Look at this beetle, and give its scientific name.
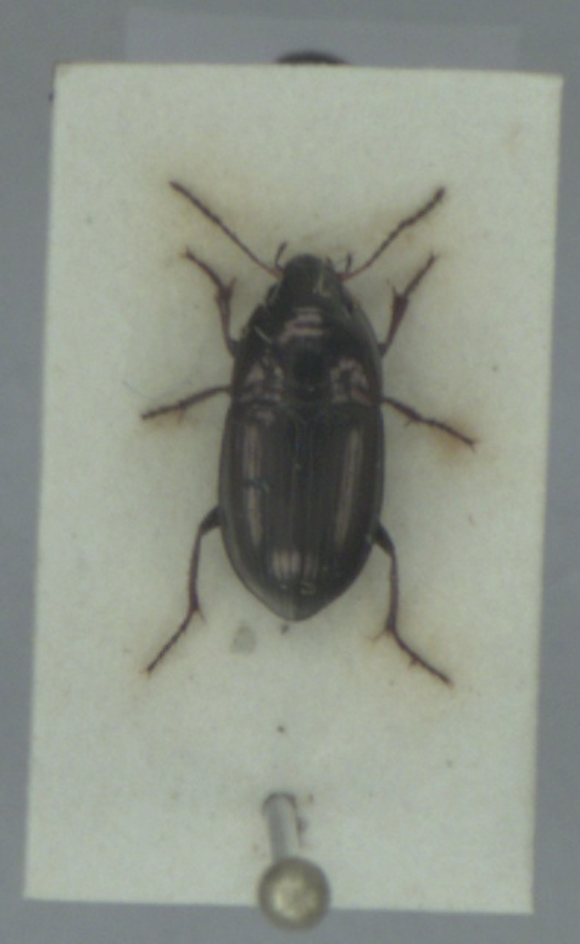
Amara communis
